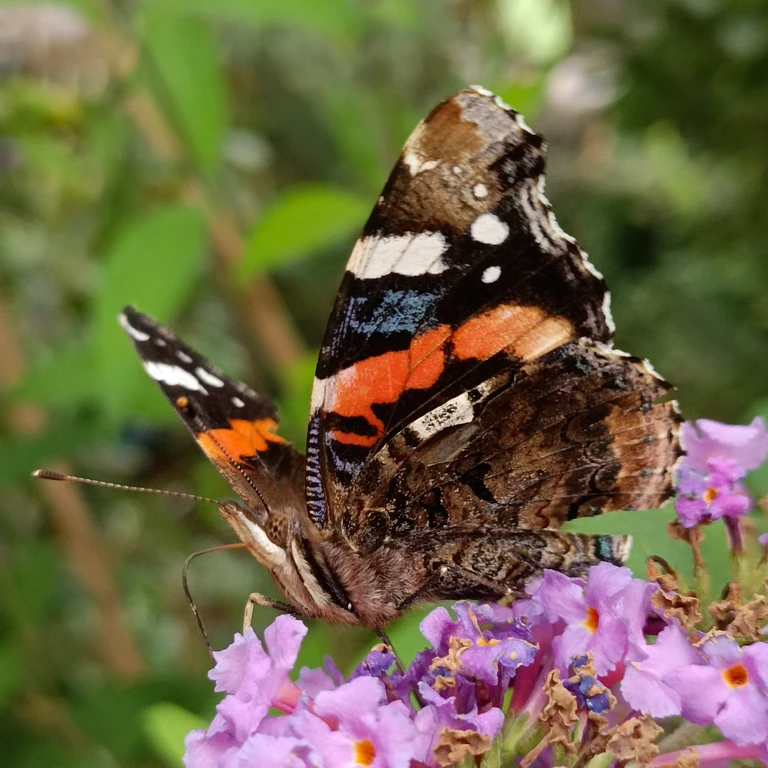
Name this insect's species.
Vanessa atalanta
